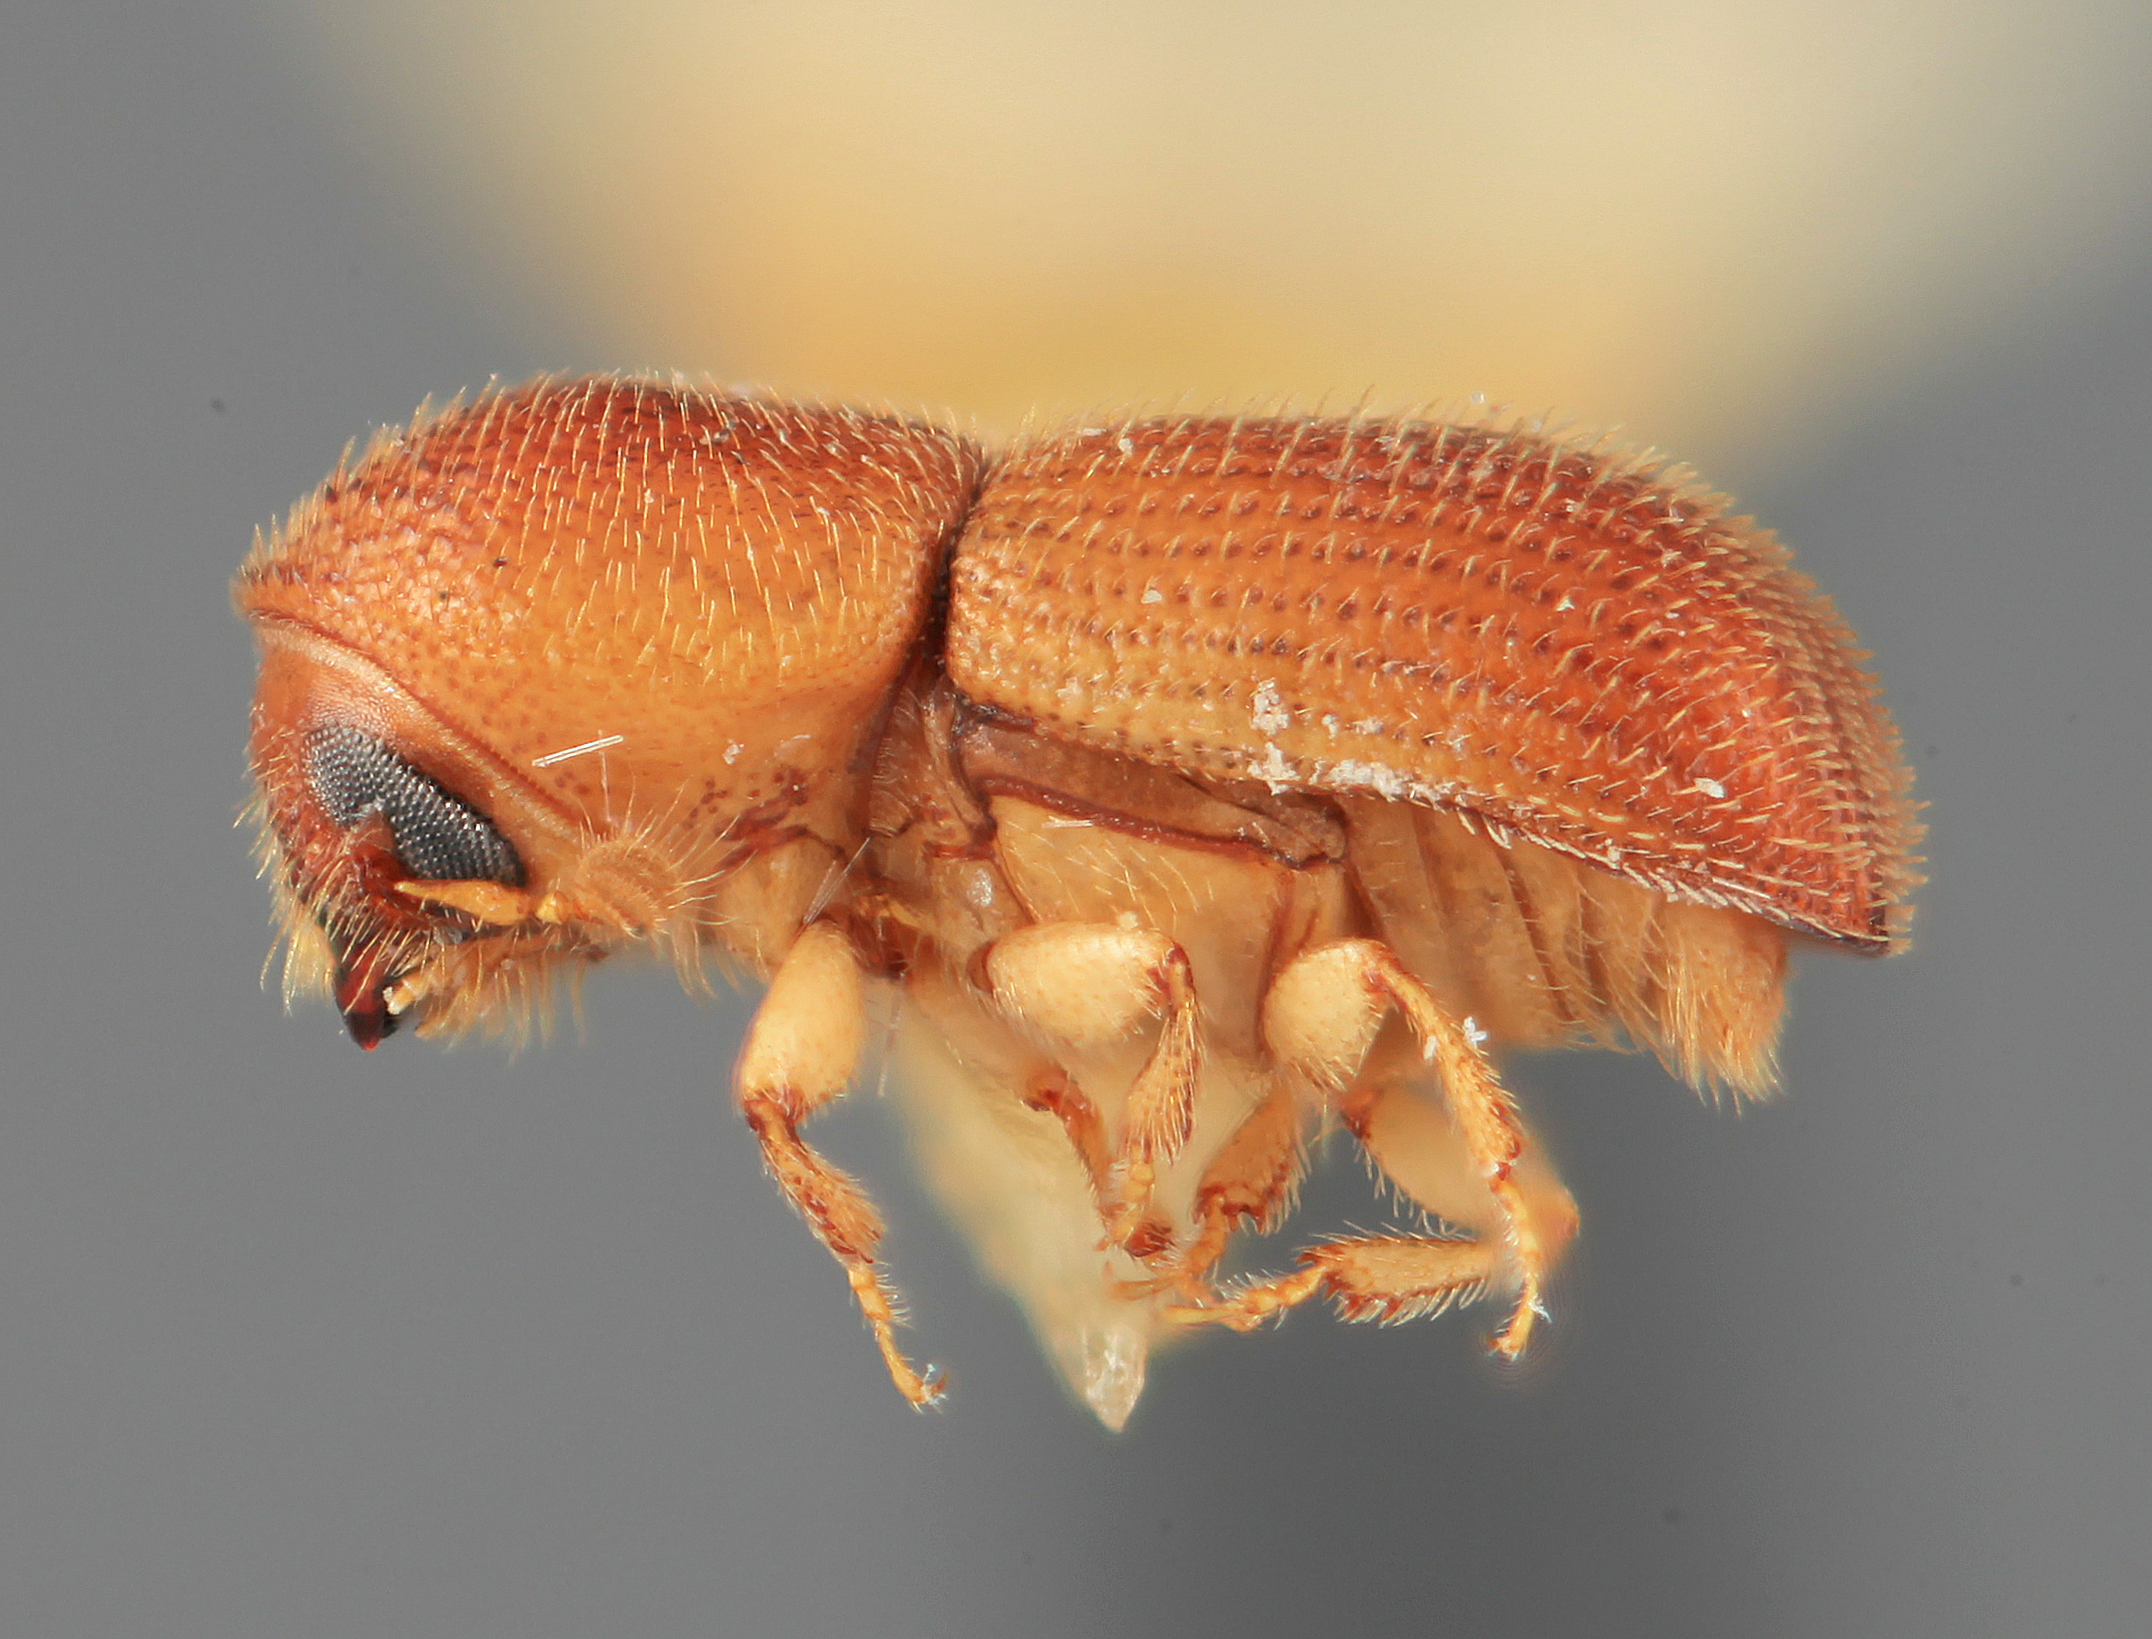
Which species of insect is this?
Dendroterus fossifrons
